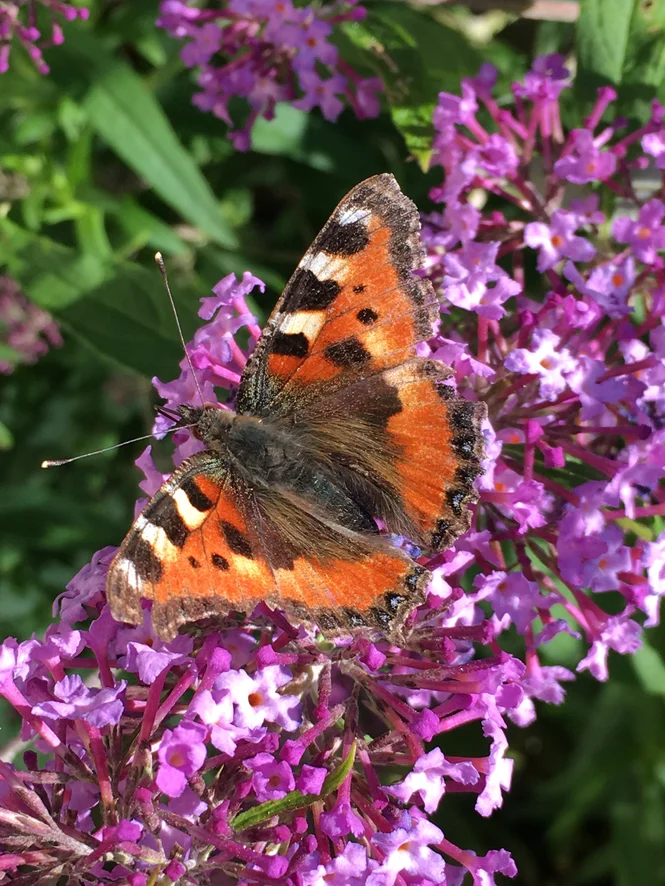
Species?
Aglais urticae
